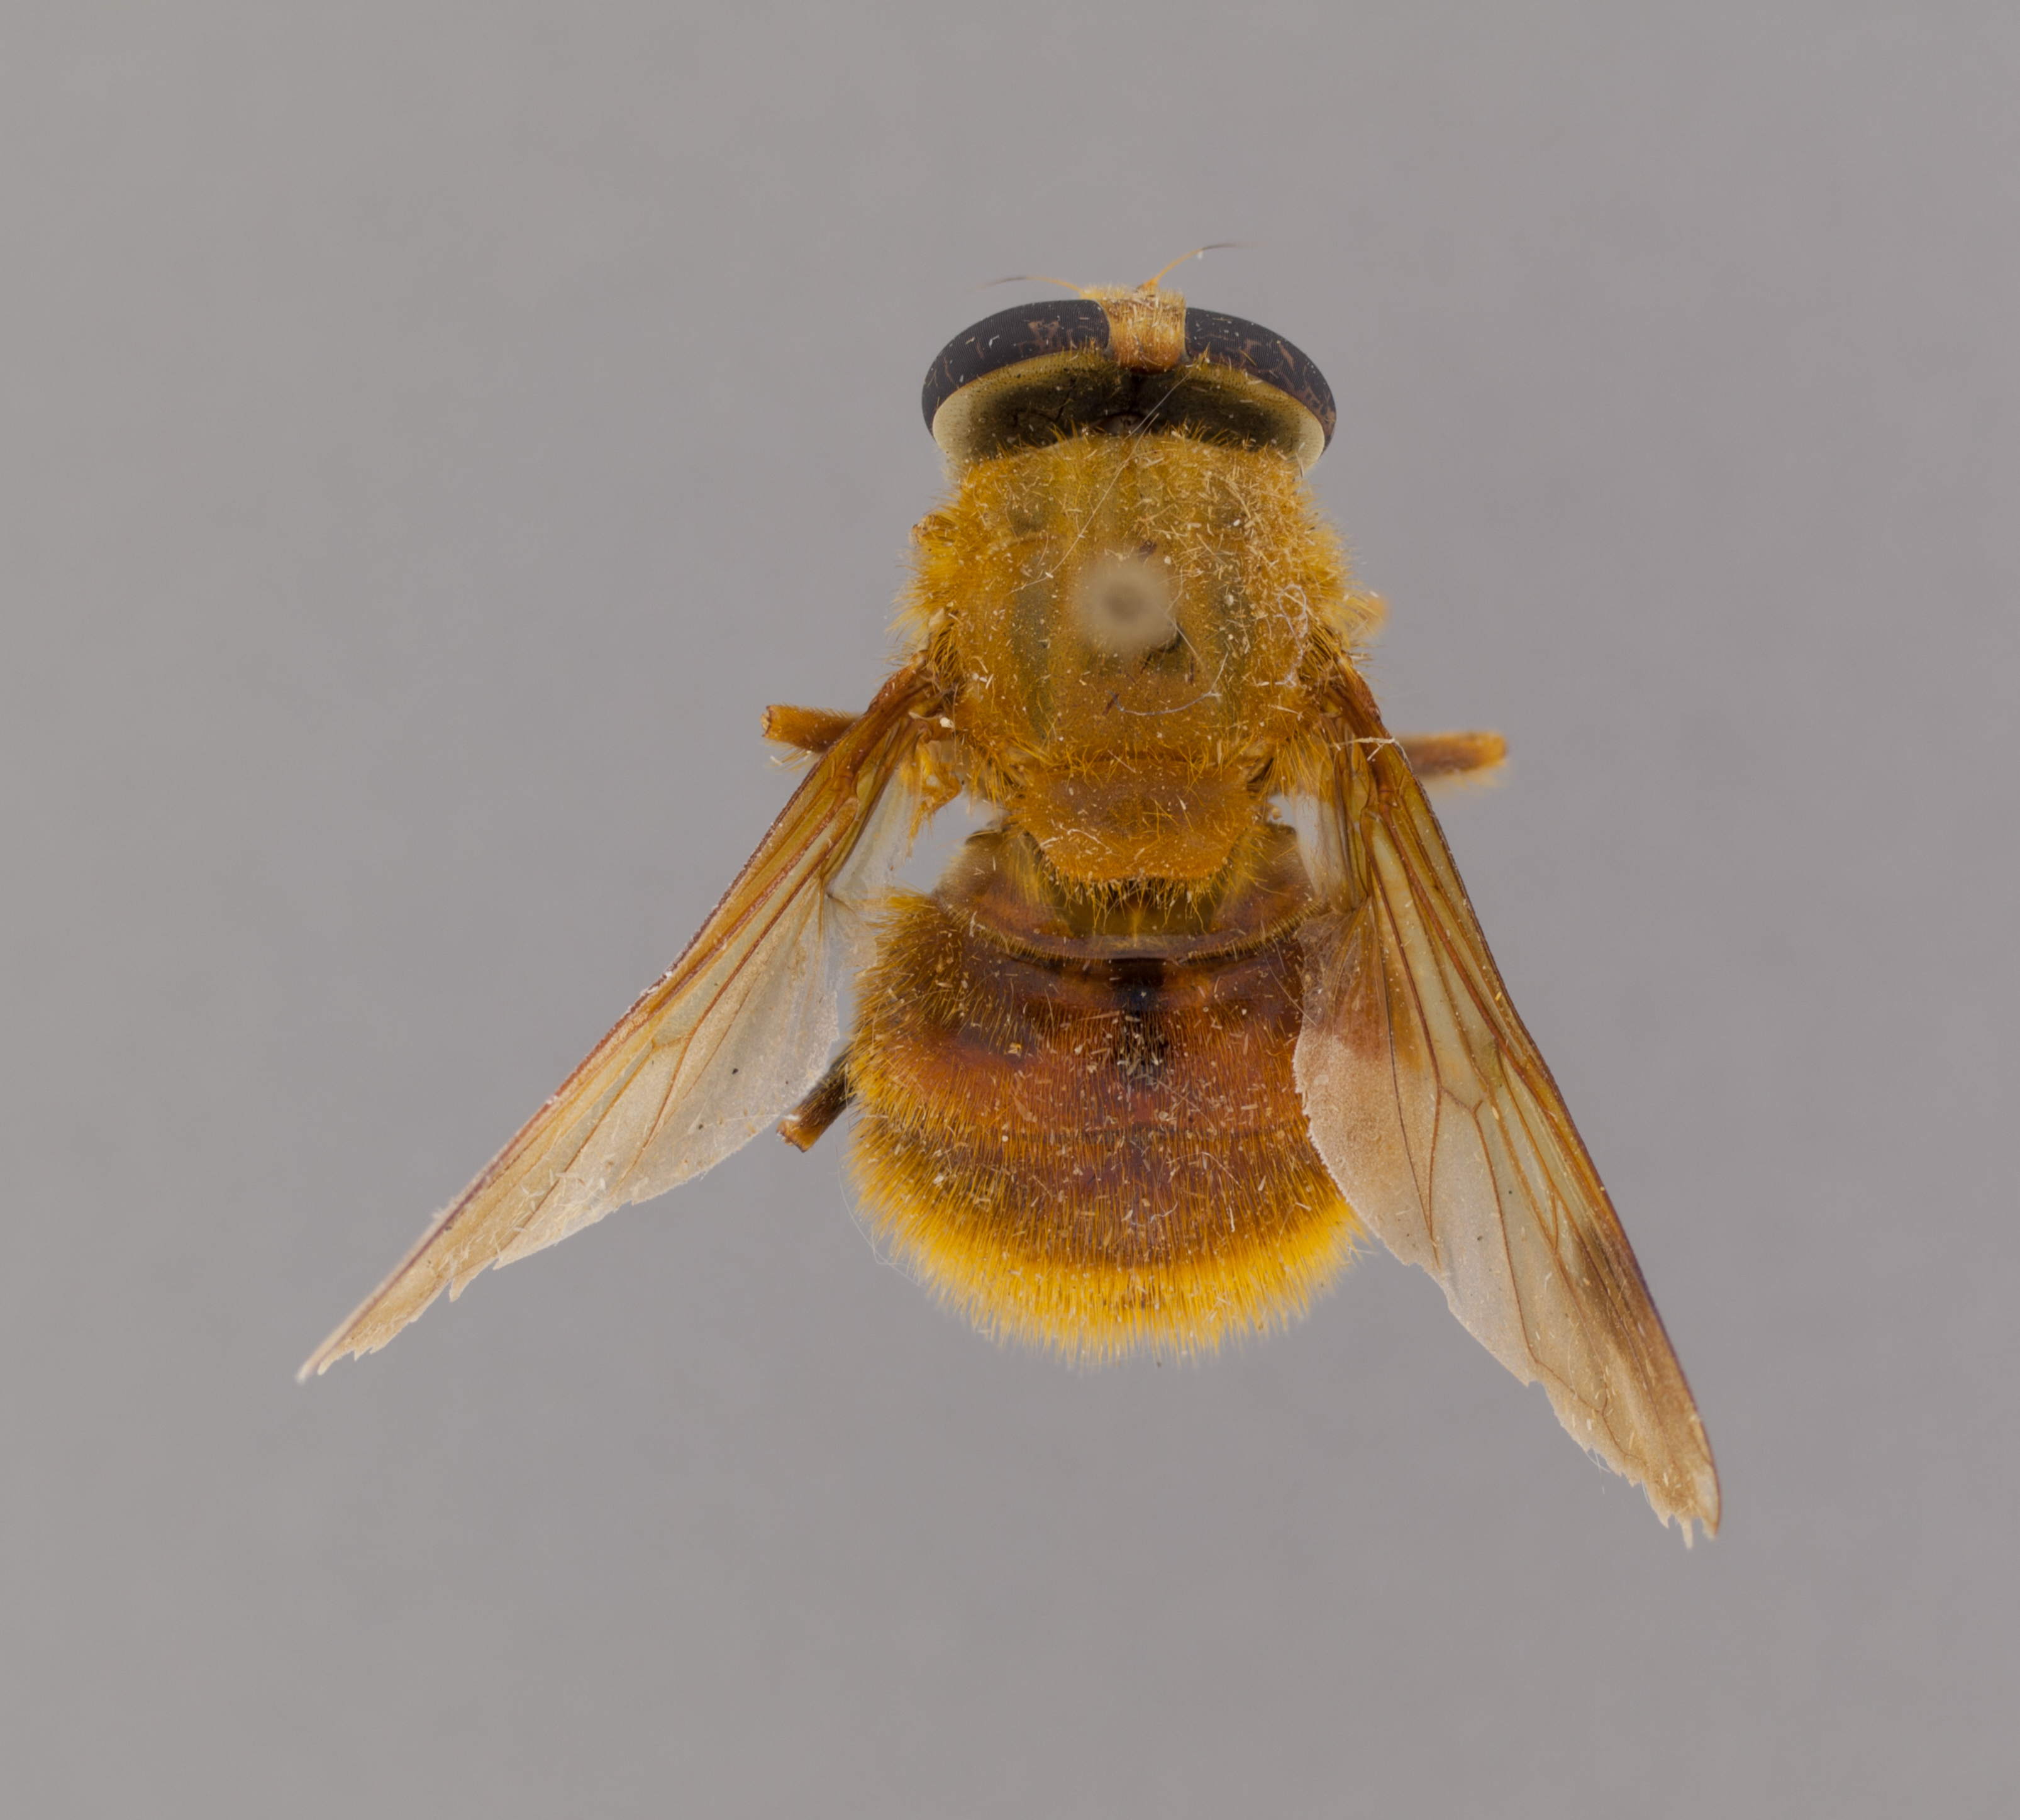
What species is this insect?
Aneriophora aureorufa
